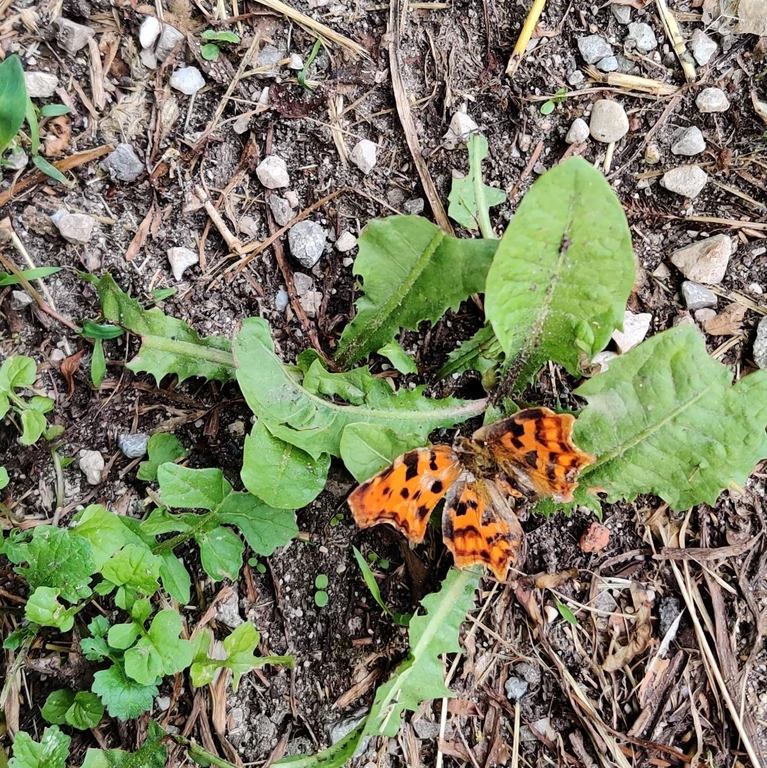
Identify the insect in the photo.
Polygonia c-album
